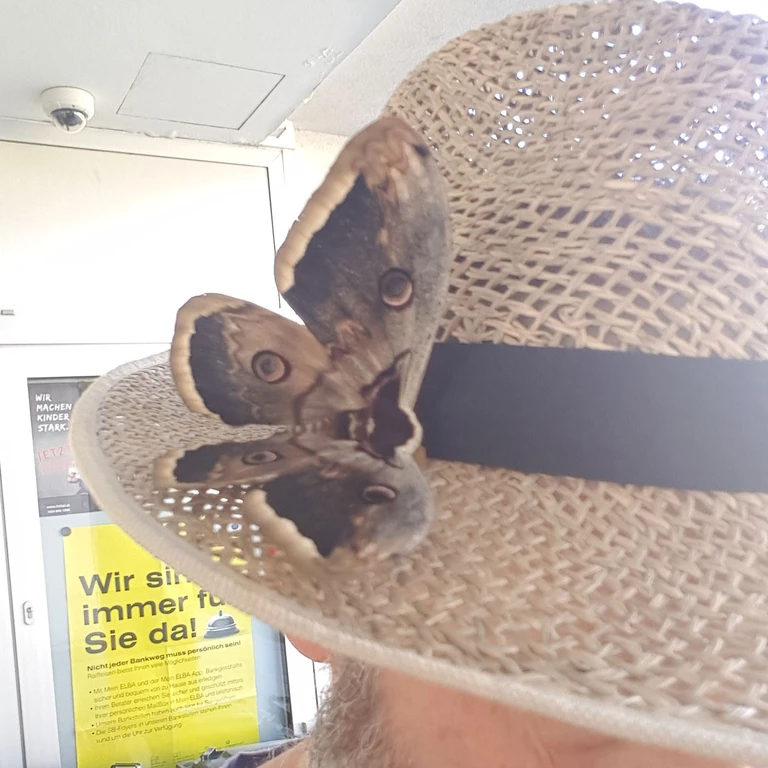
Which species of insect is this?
Saturnia pyri
